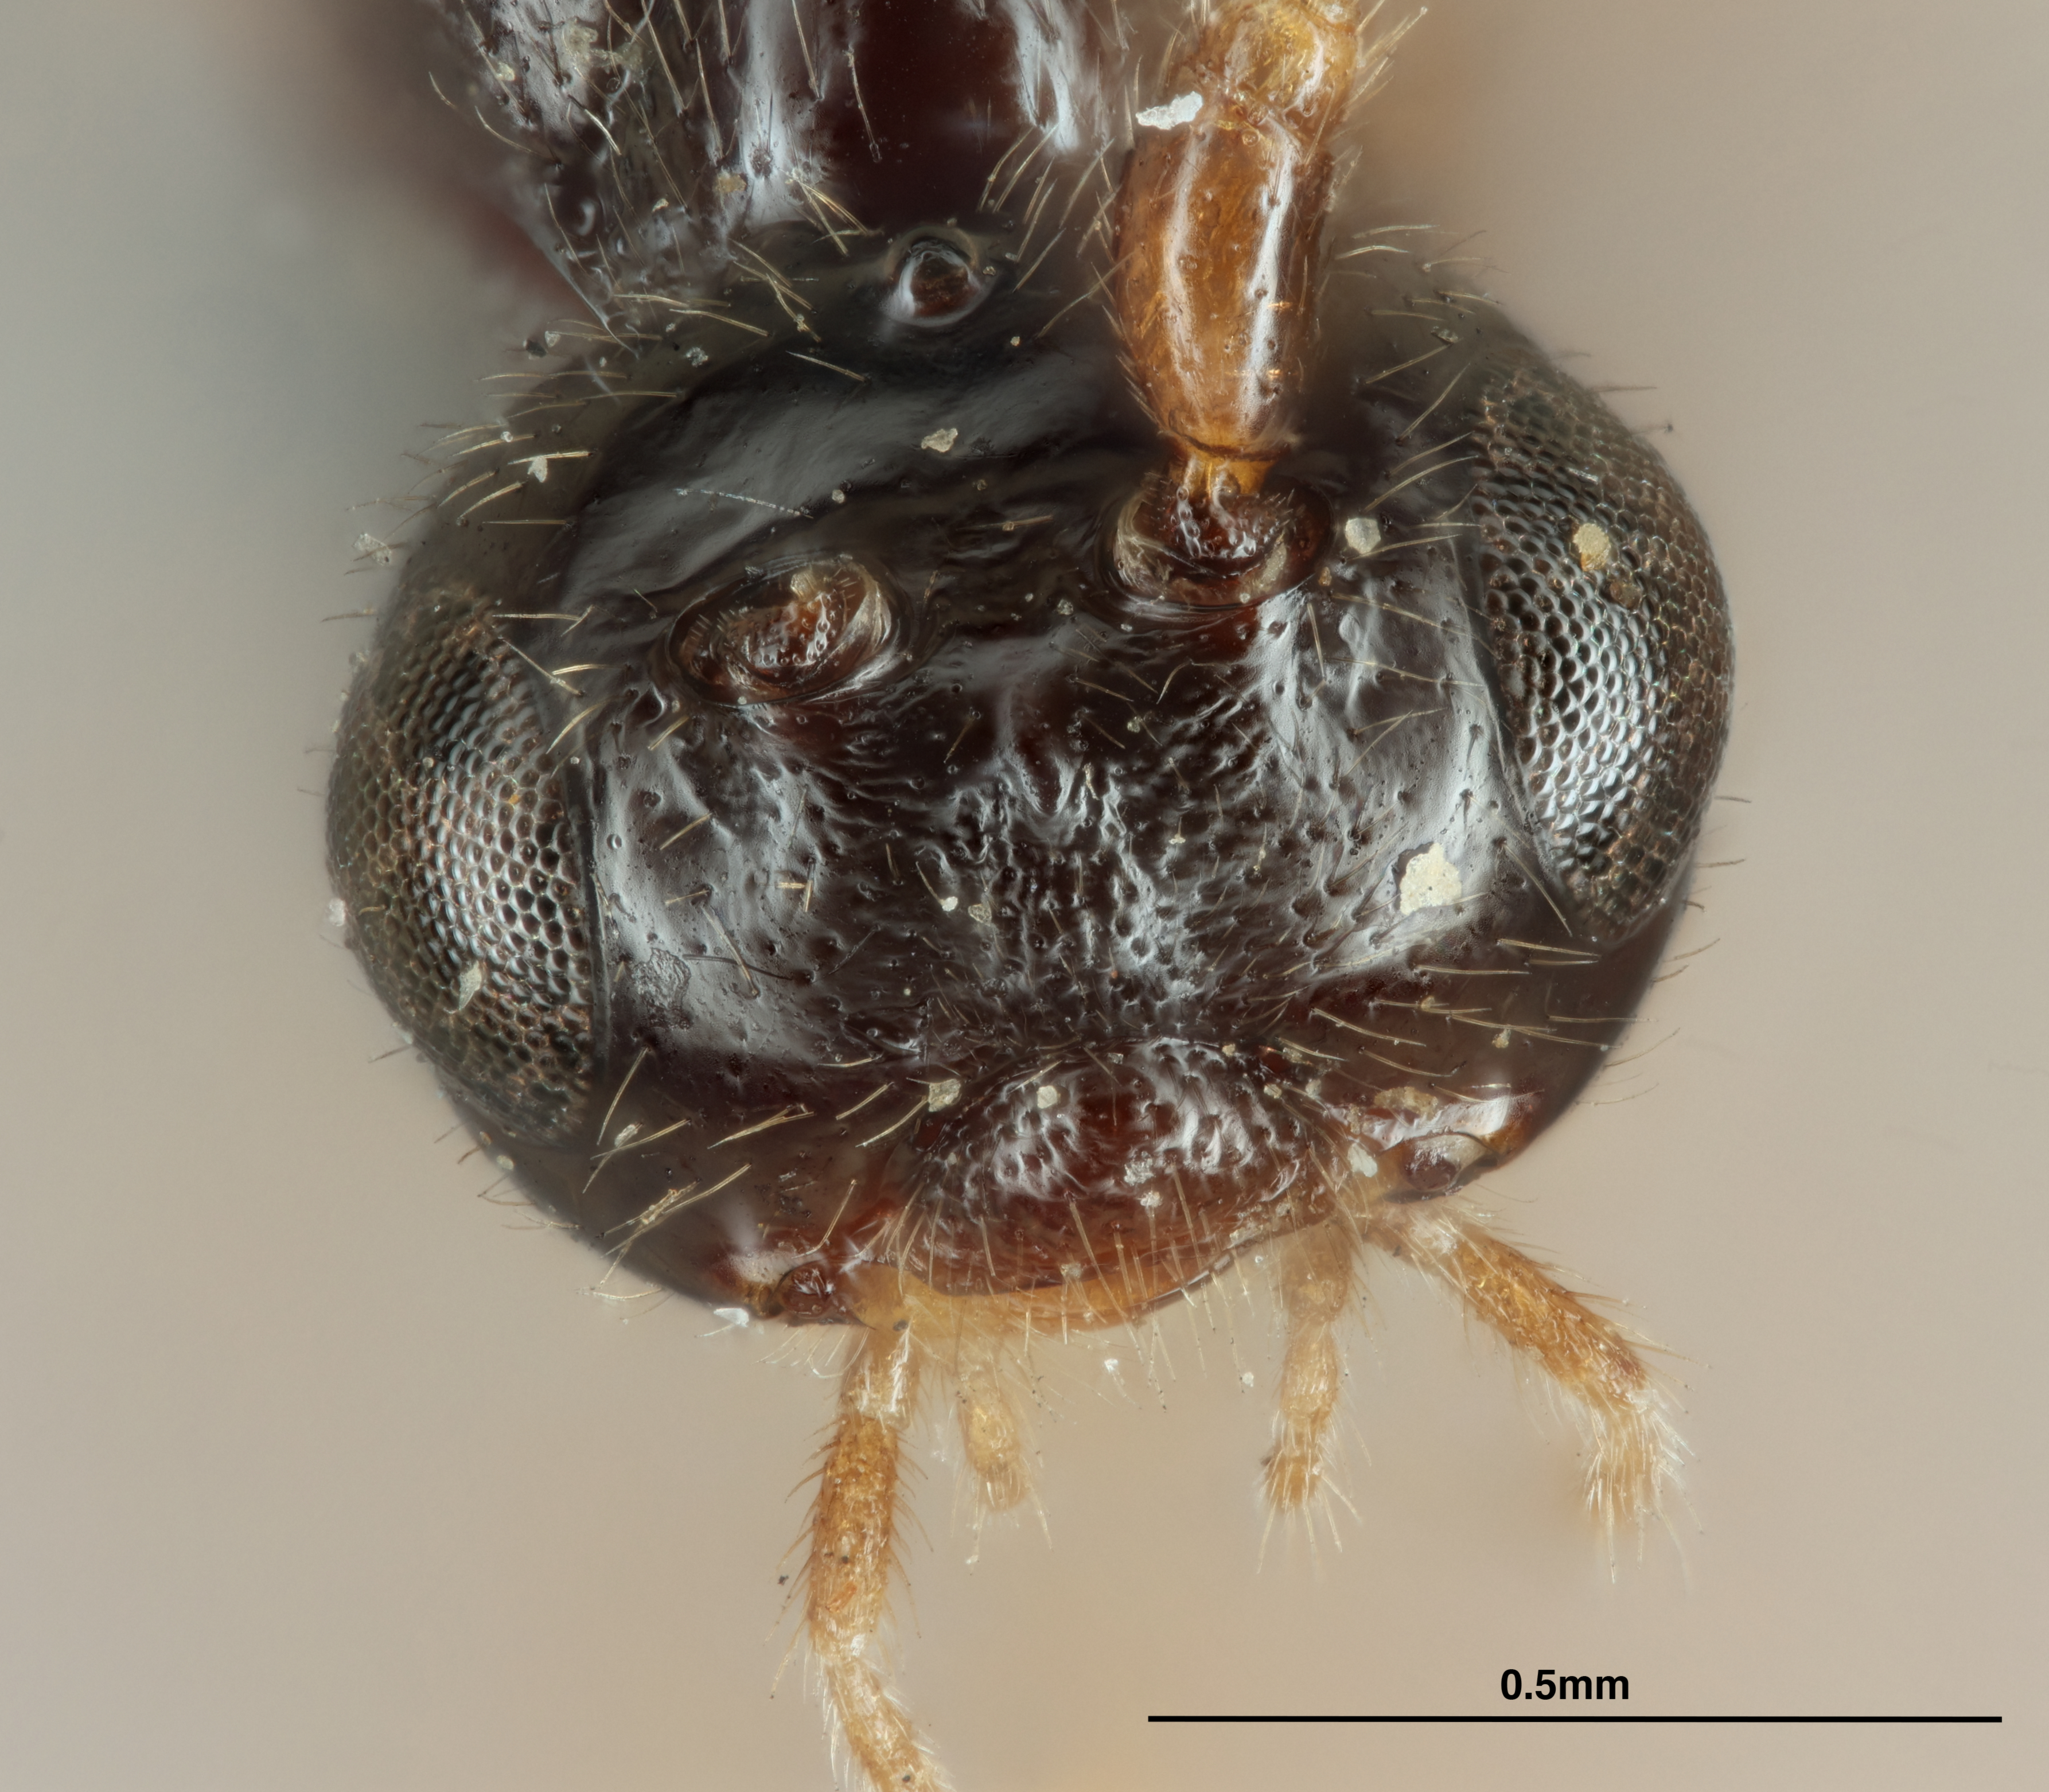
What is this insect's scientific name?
Macrocentrus crassipes
